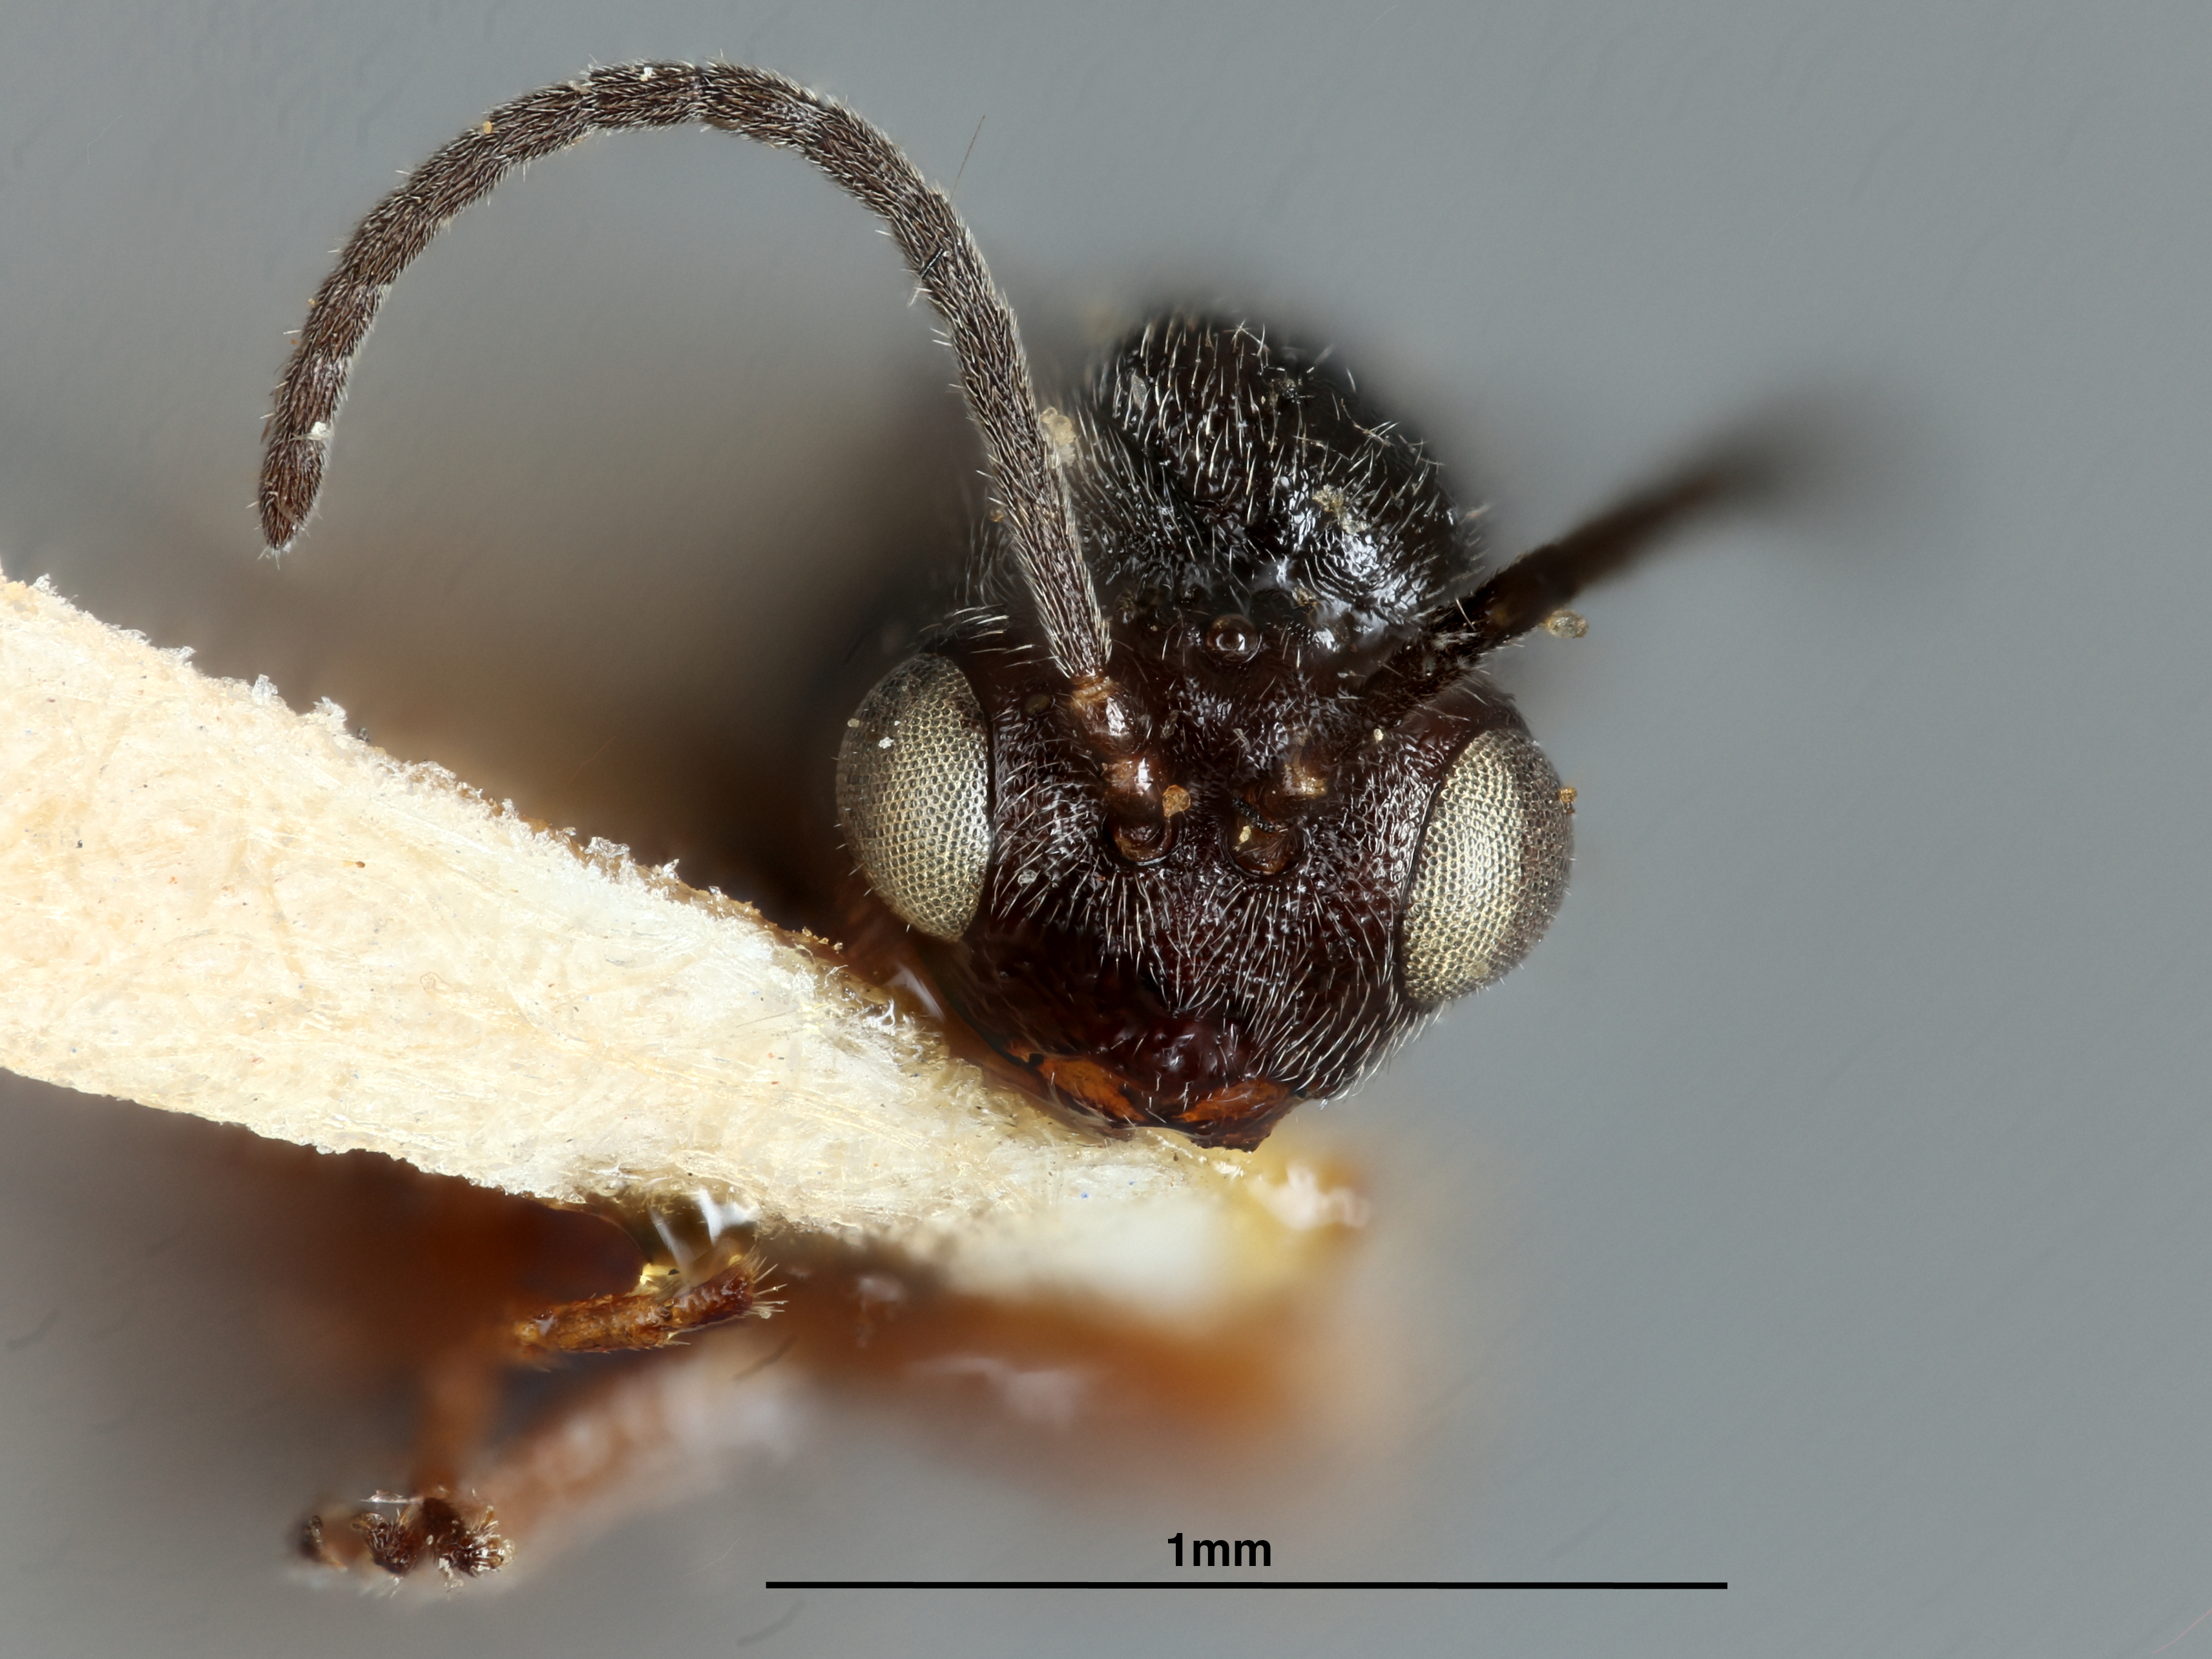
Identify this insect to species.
Rhodites rosaefolii
